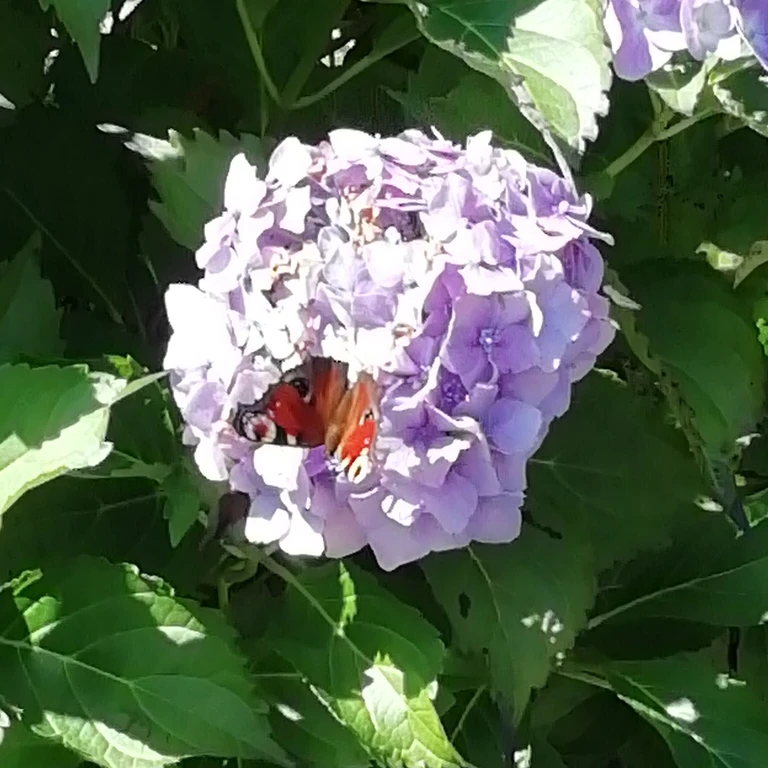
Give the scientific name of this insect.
Aglais io
